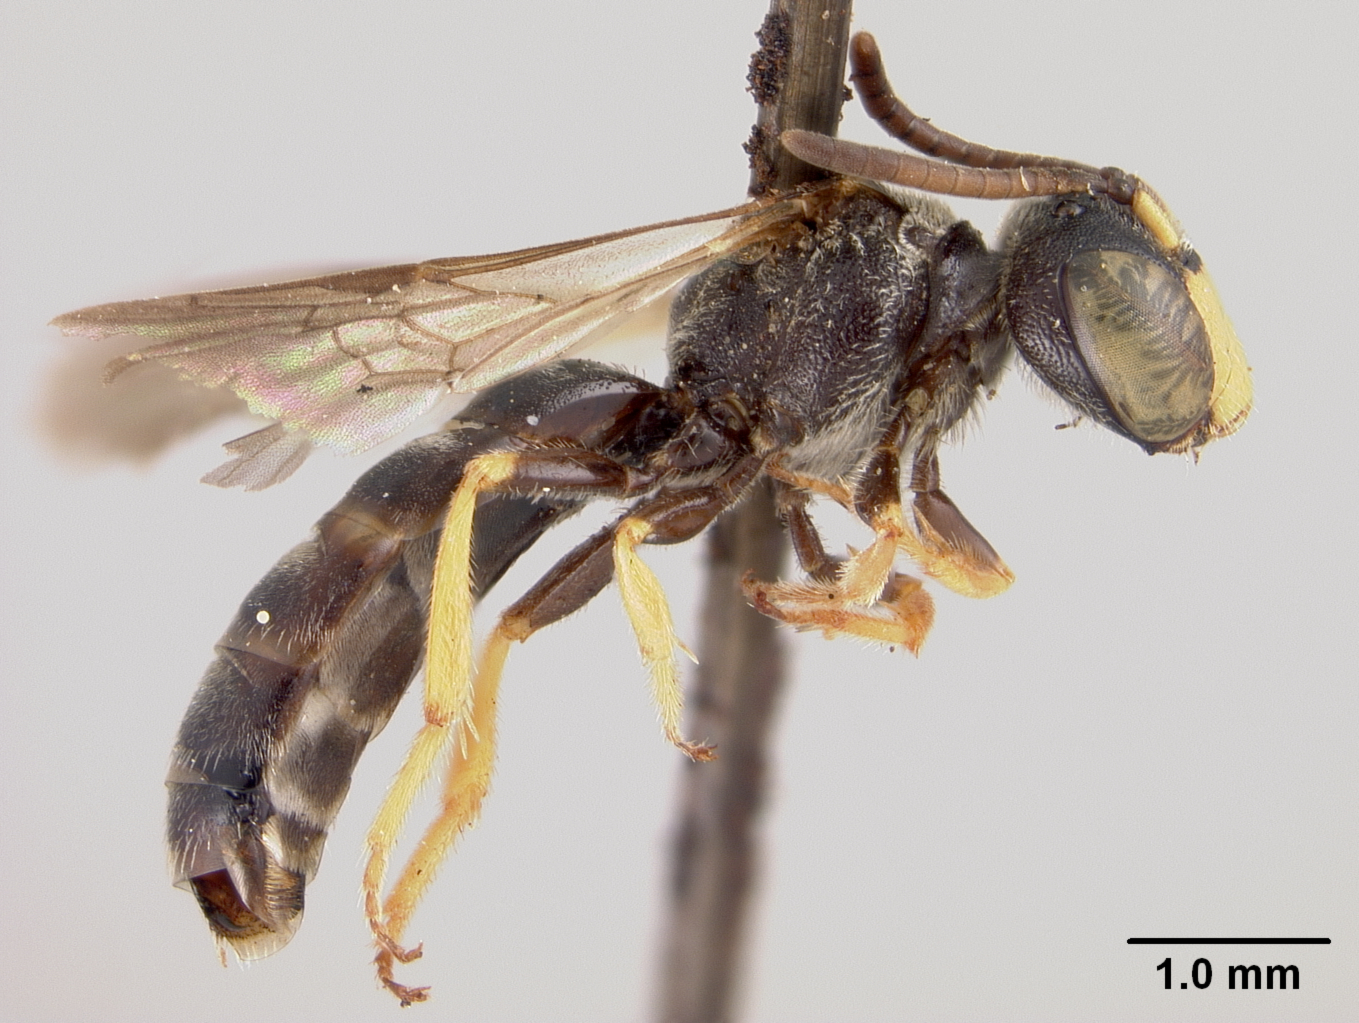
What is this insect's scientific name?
Heterosarus aureifrons
